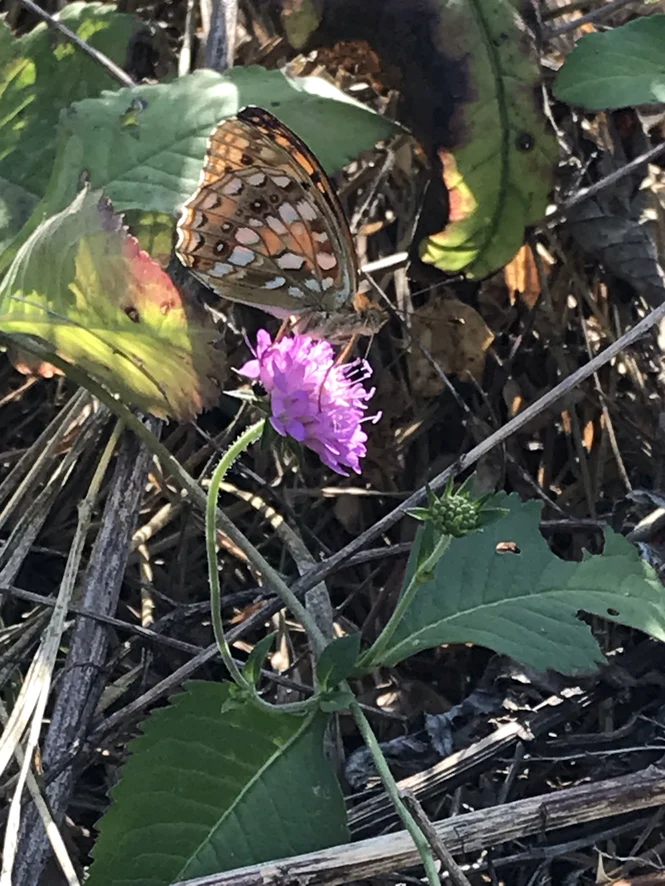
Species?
Fabriciana adippe
